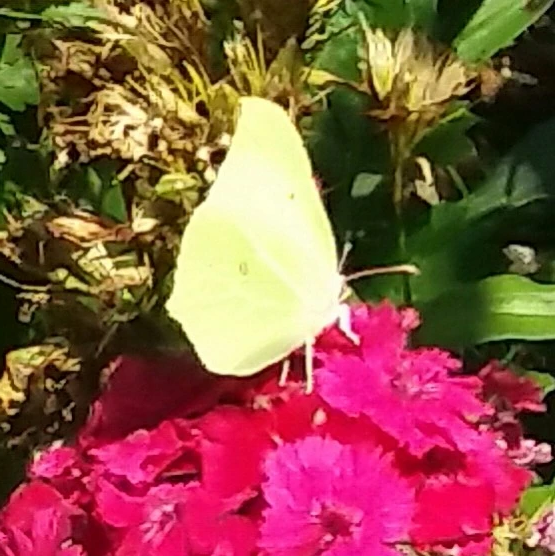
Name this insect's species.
Gonepteryx rhamni
